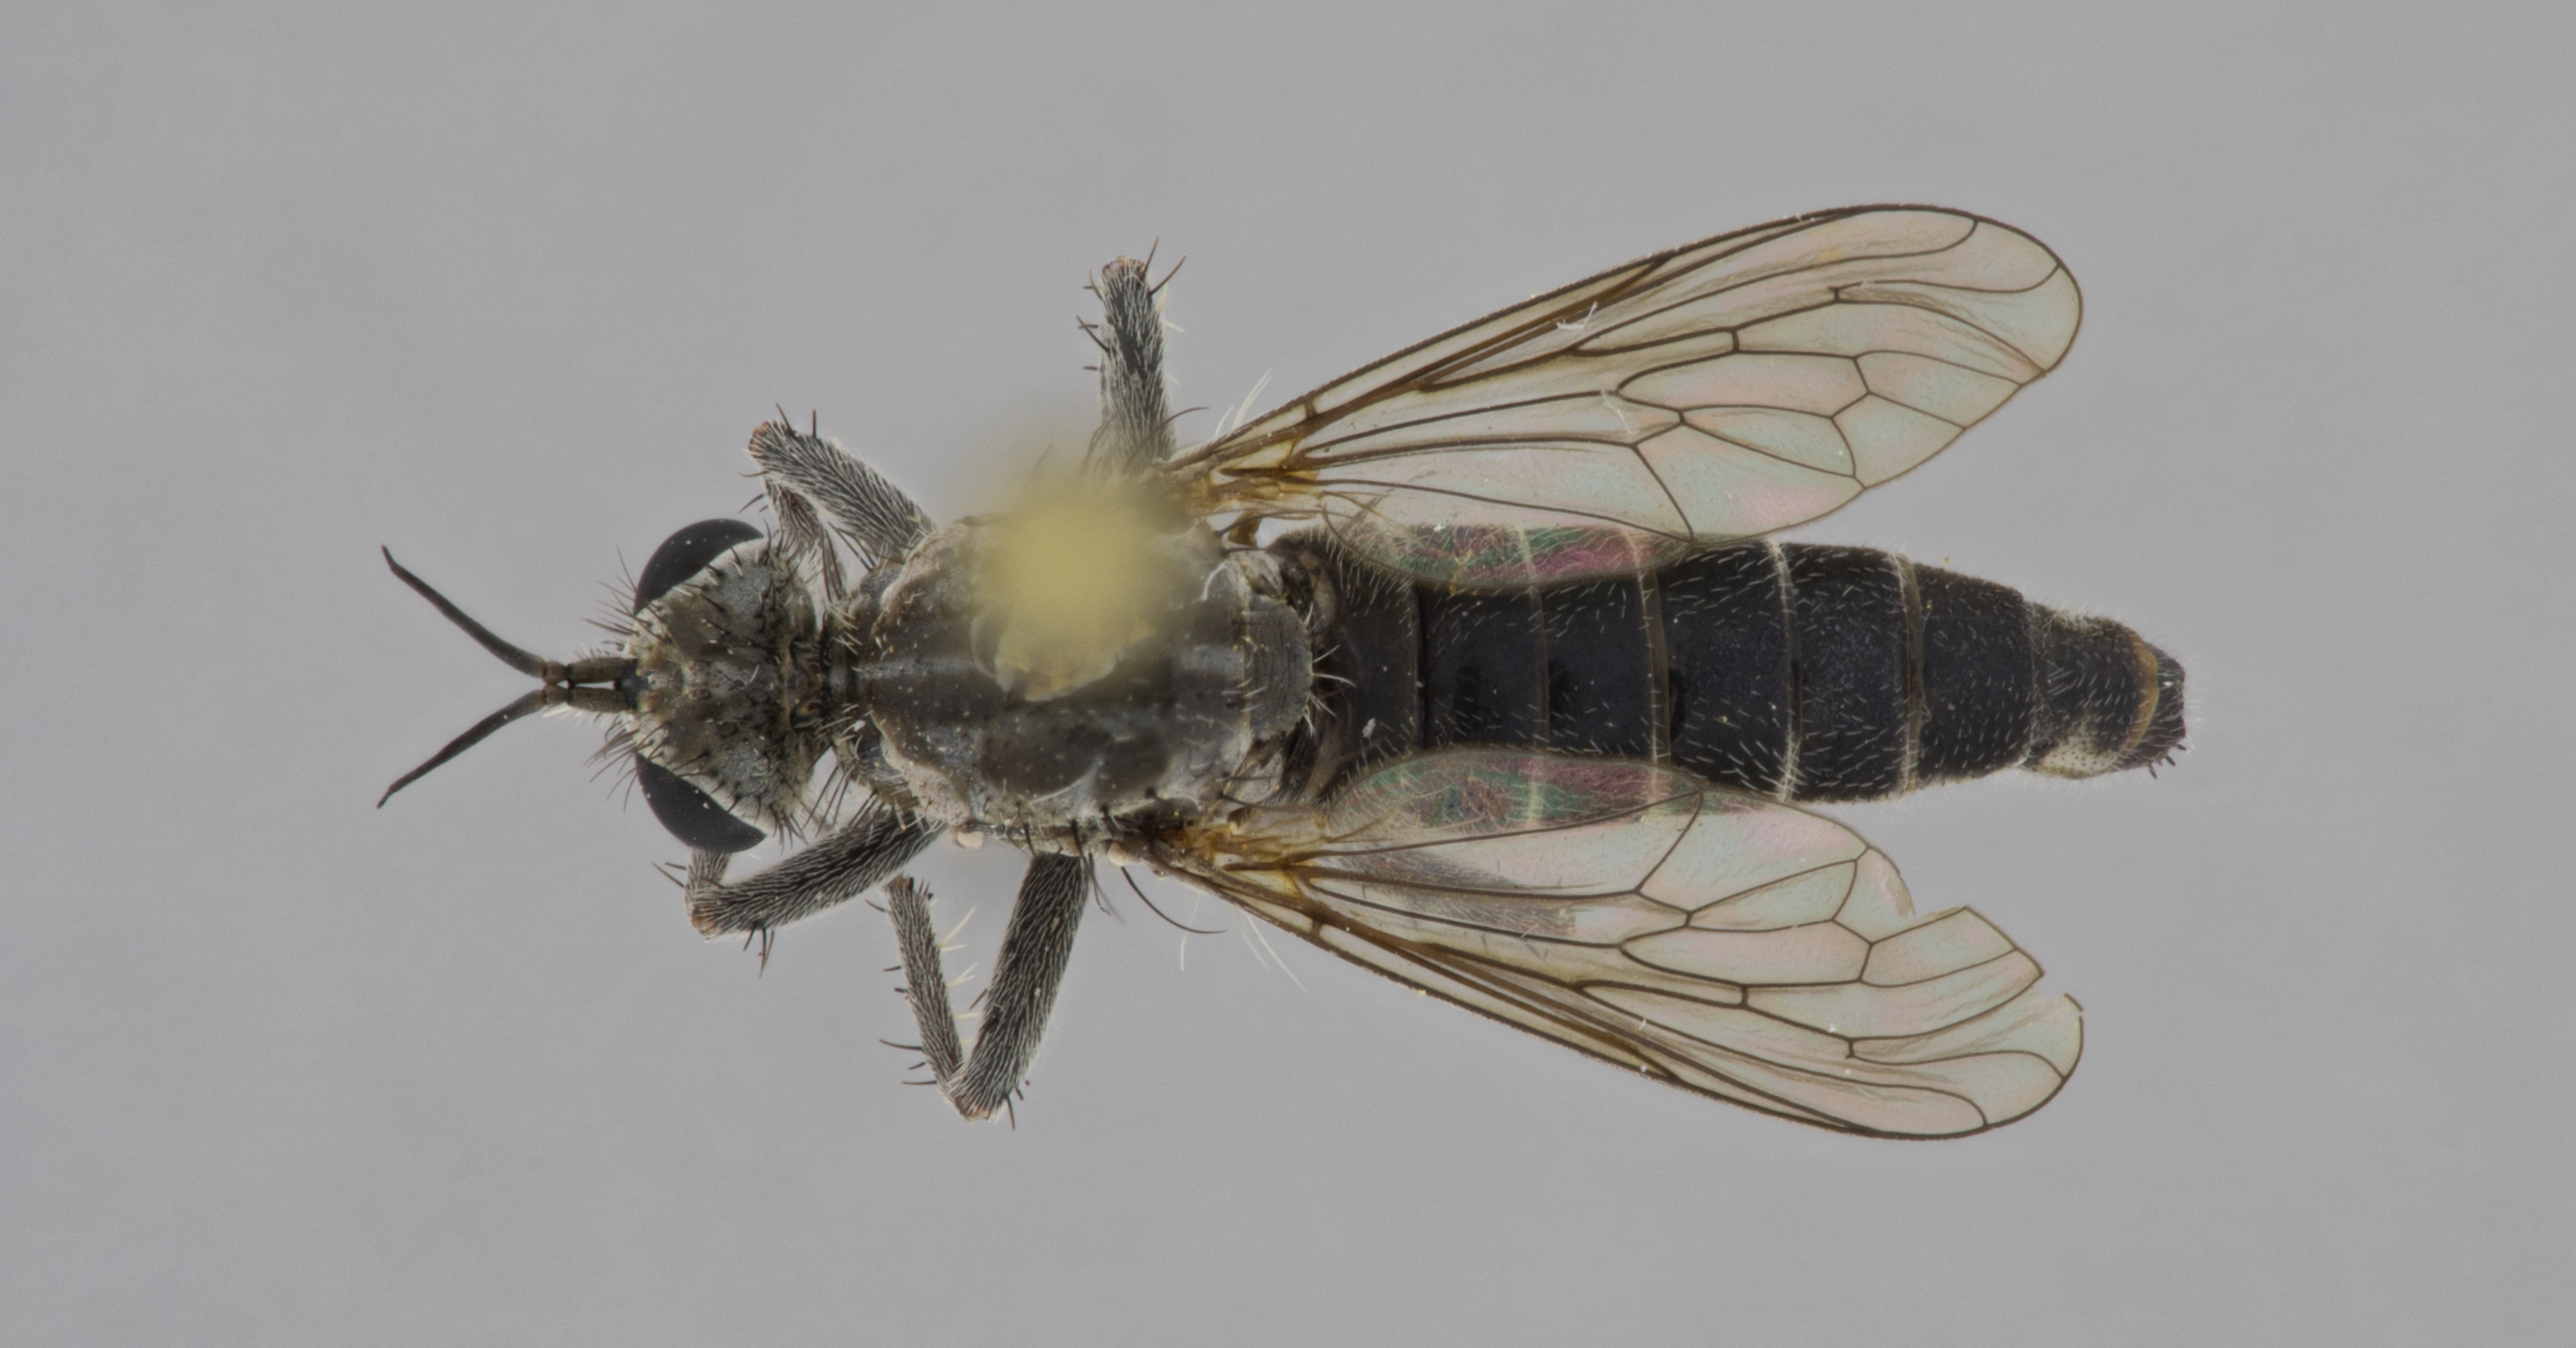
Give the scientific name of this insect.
Corymyia antimelas
